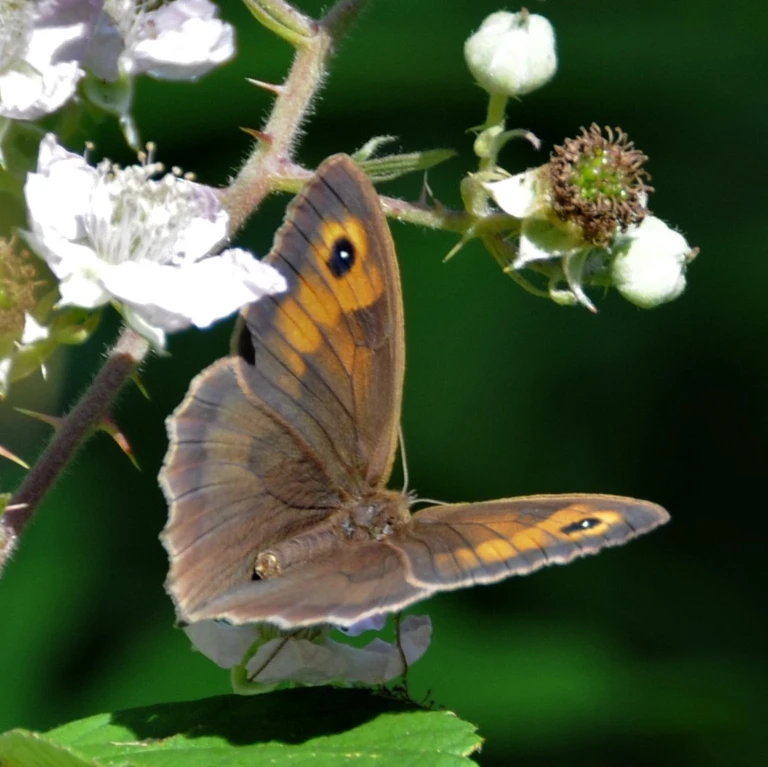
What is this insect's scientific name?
Maniola jurtina
